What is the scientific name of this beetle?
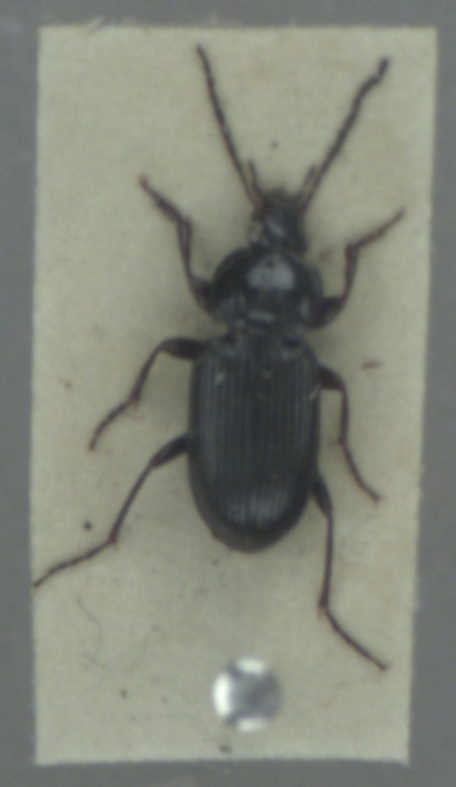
Pterostichus vernalis
